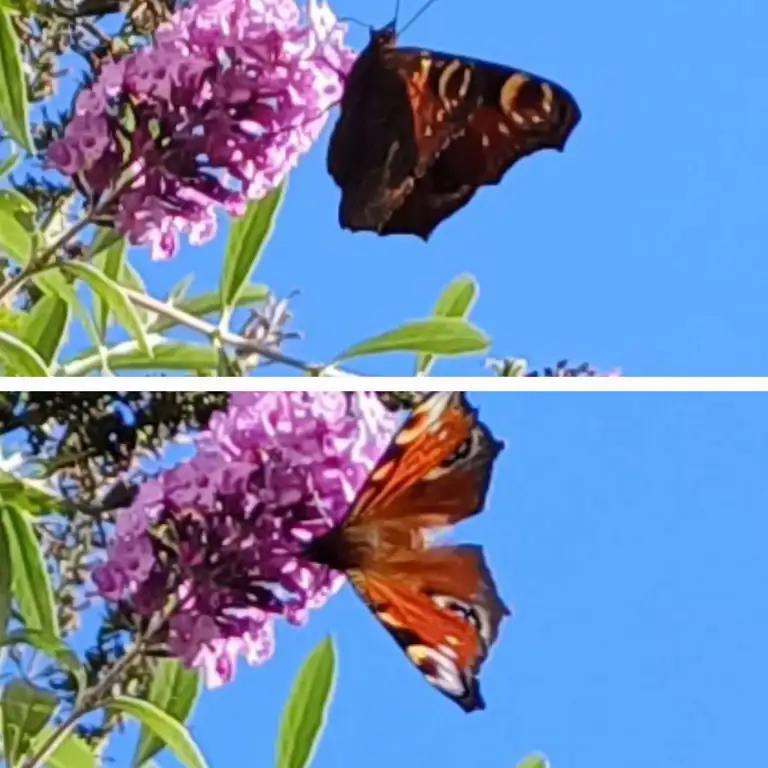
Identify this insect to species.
Aglais io
